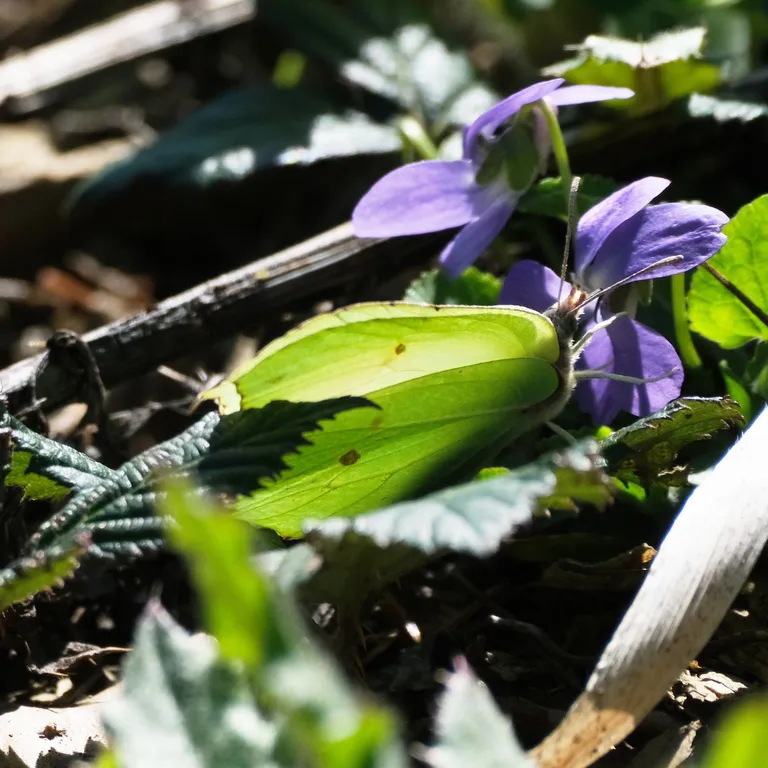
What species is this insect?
Gonepteryx rhamni
